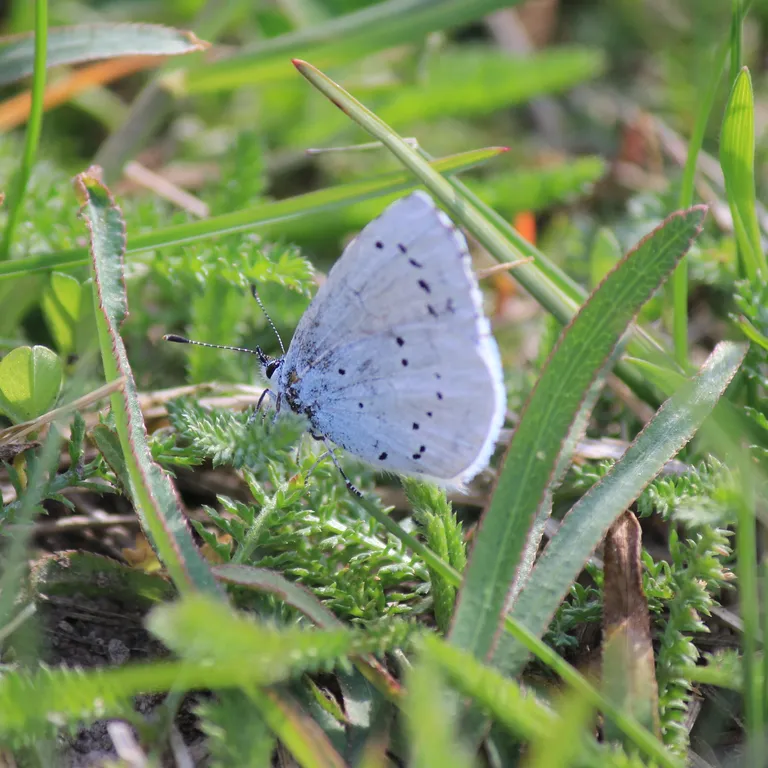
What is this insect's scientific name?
Celastrina argiolus
